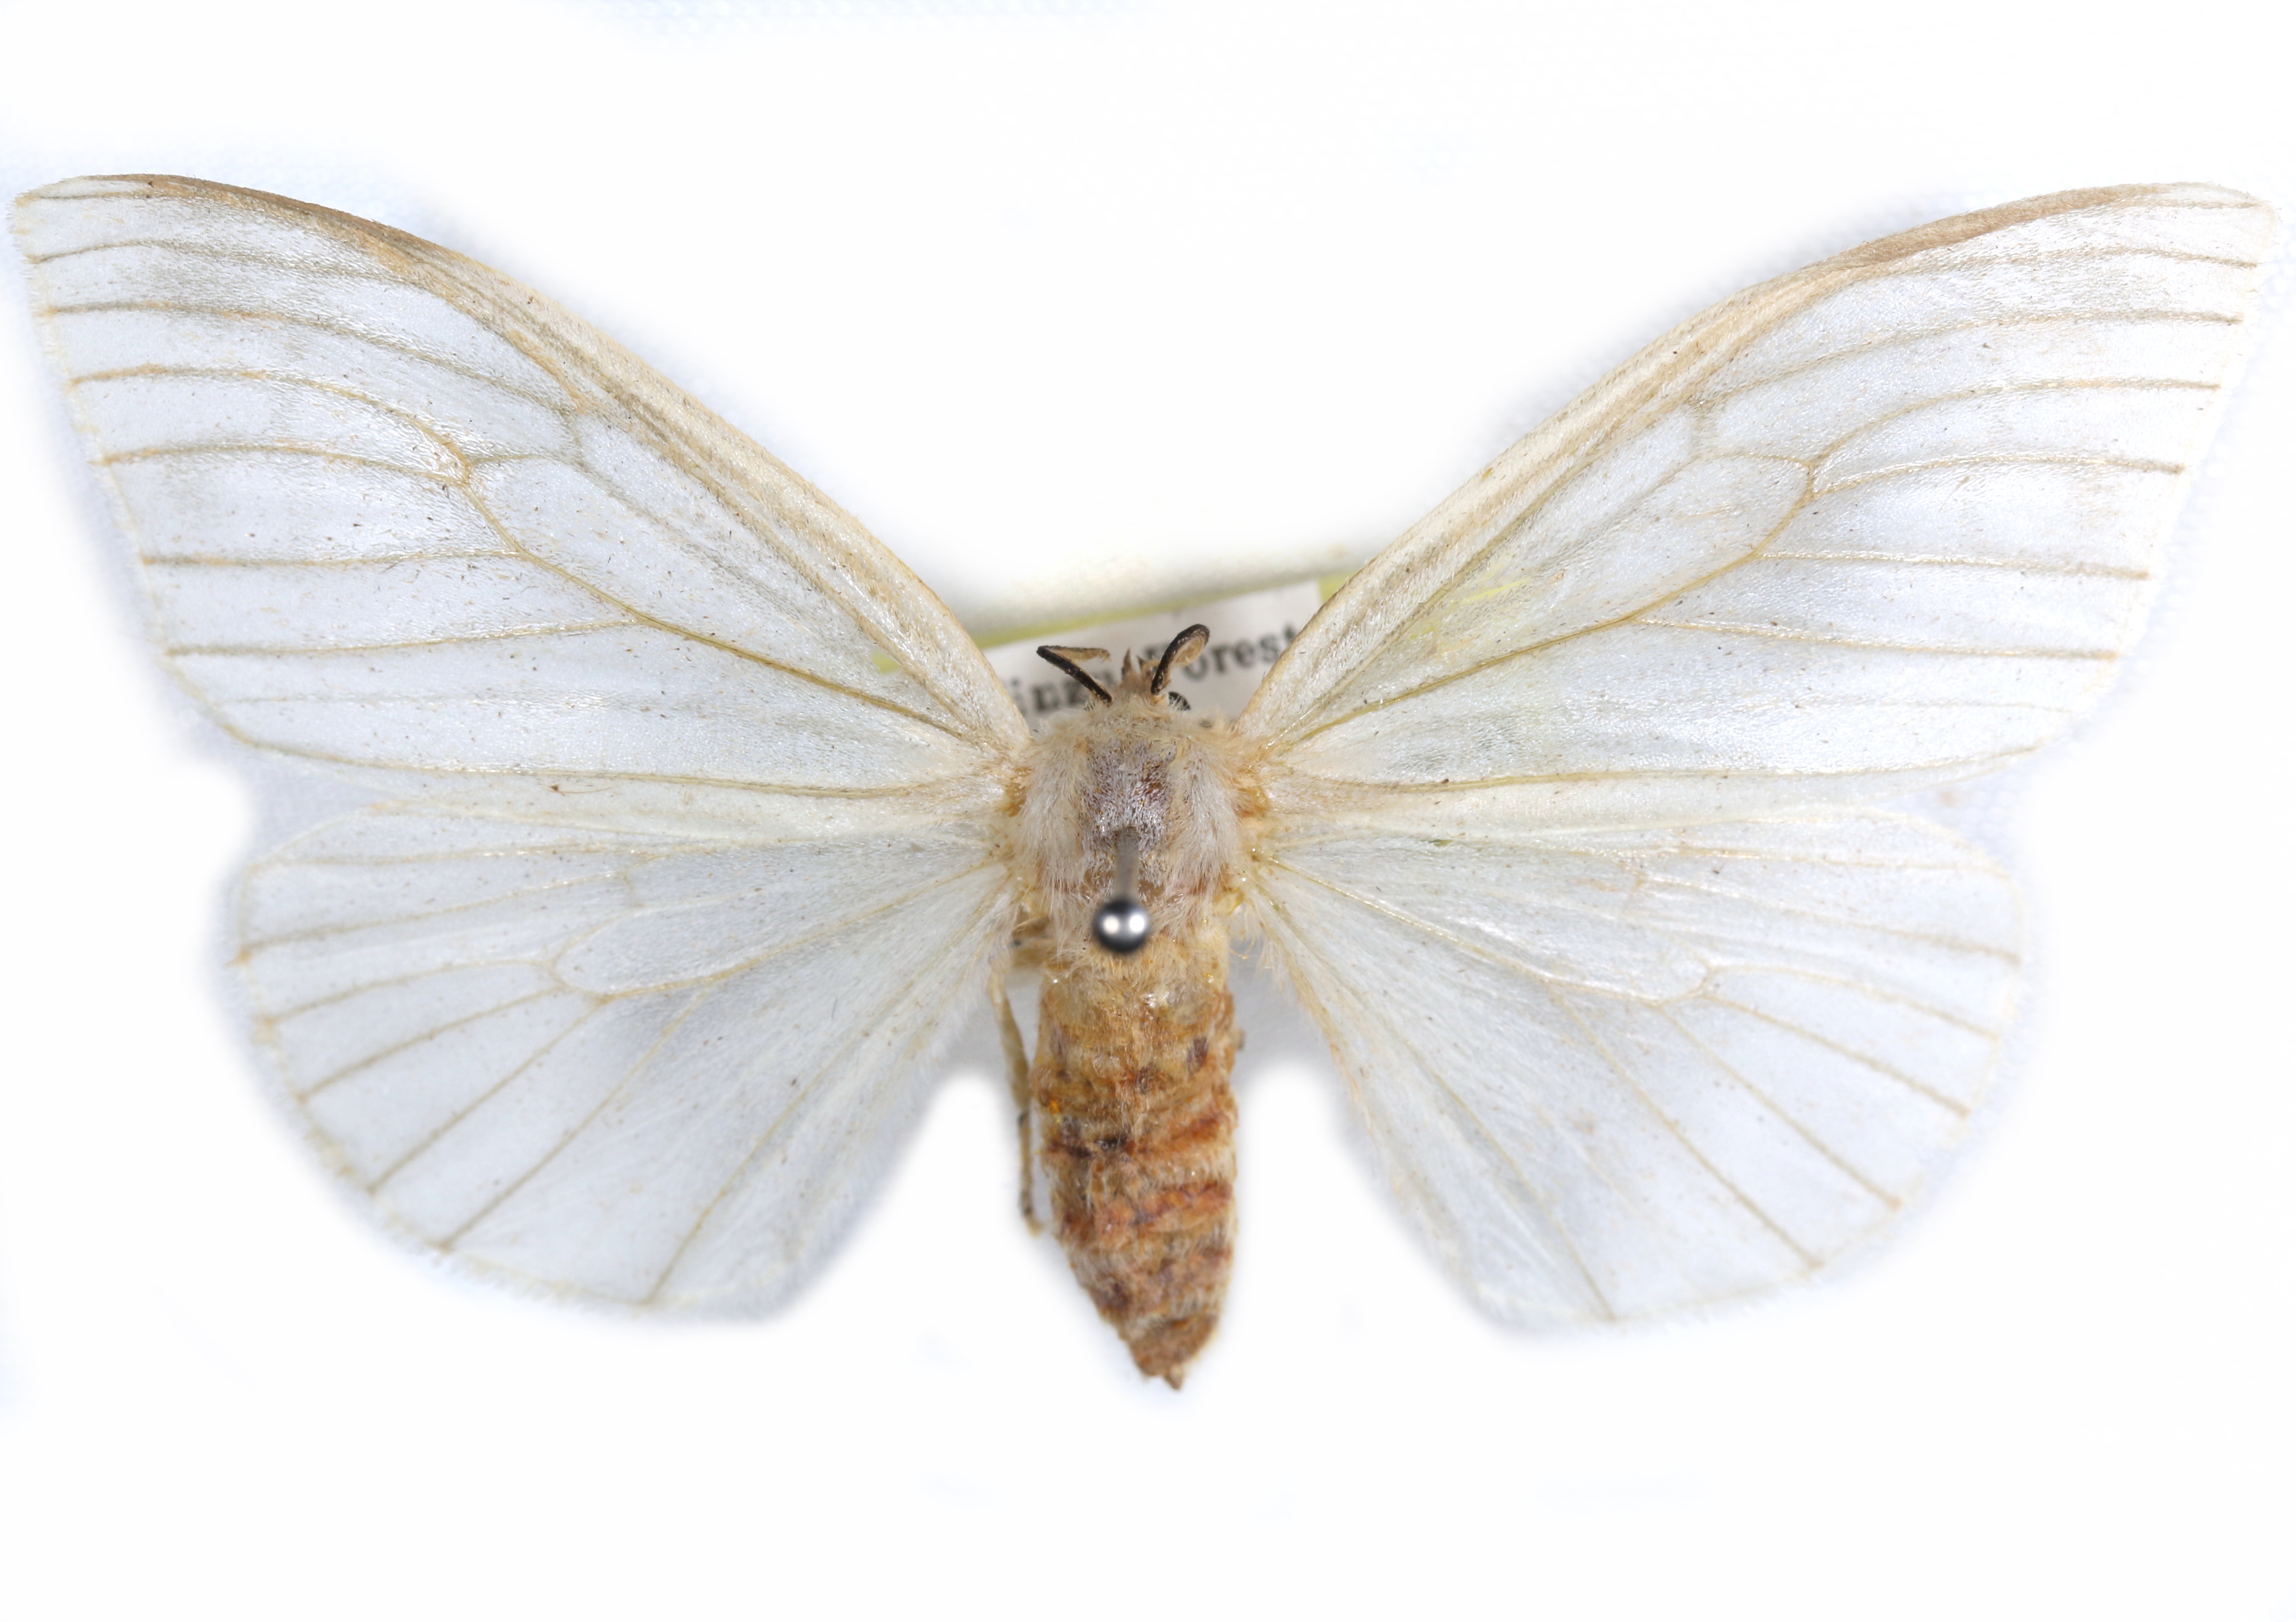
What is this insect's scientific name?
Heteronygmia manicata
